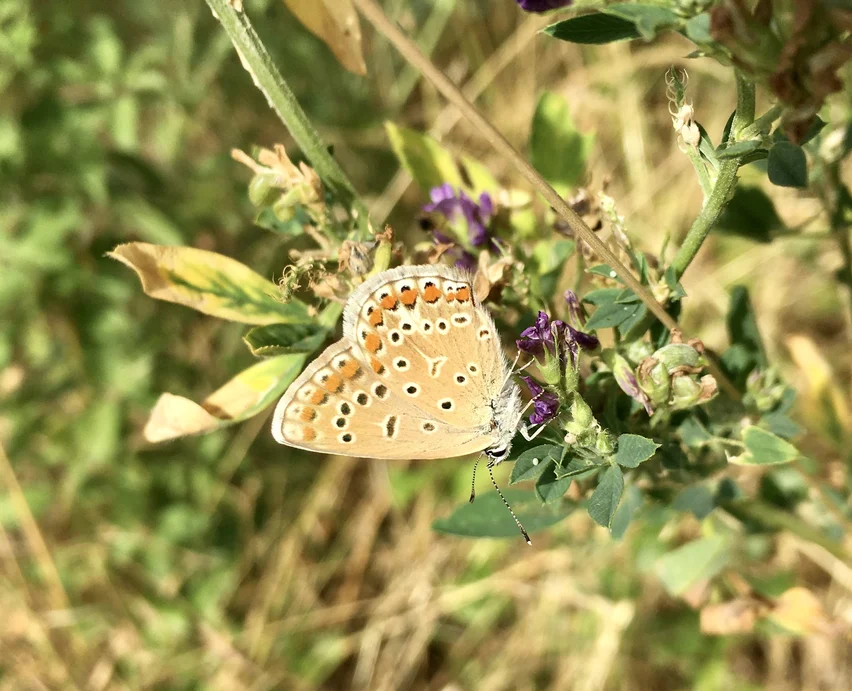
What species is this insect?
Polyommatus icarus
